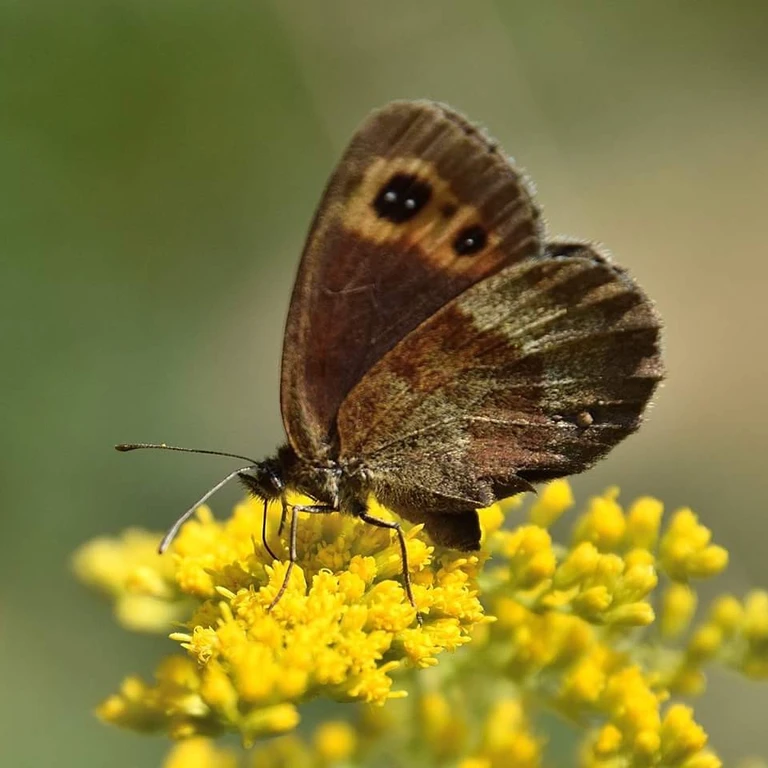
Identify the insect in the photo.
Erebia aethiops
